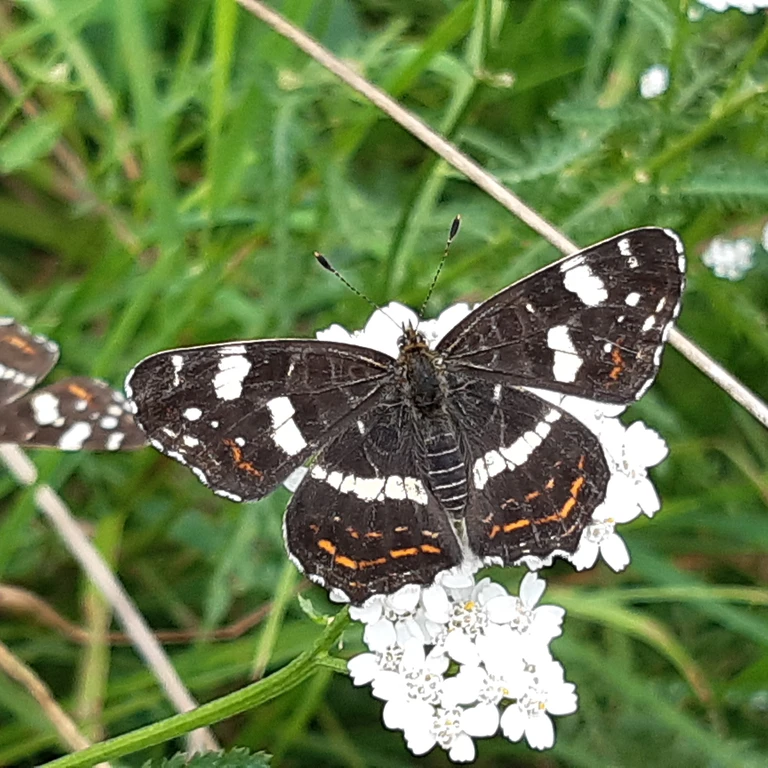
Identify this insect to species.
Araschnia levana
